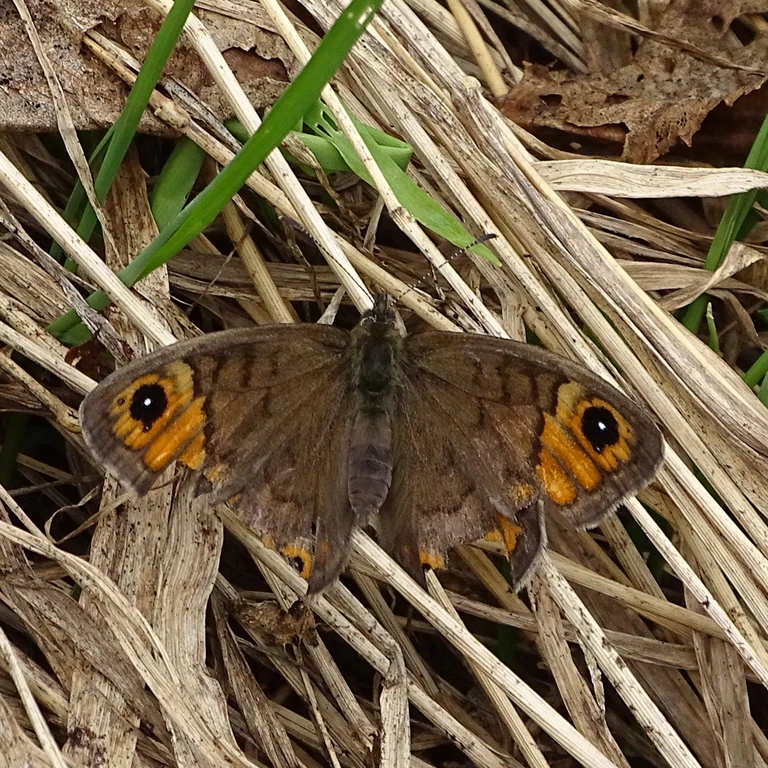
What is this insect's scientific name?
Lasiommata petropolitana (also Pararge petropolitana)
